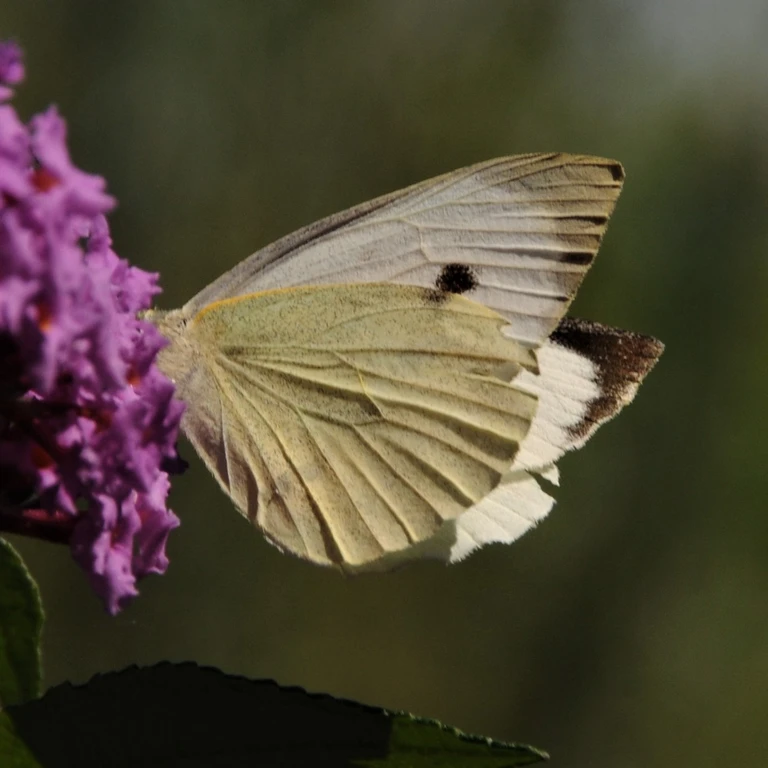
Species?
Pieris brassicae
